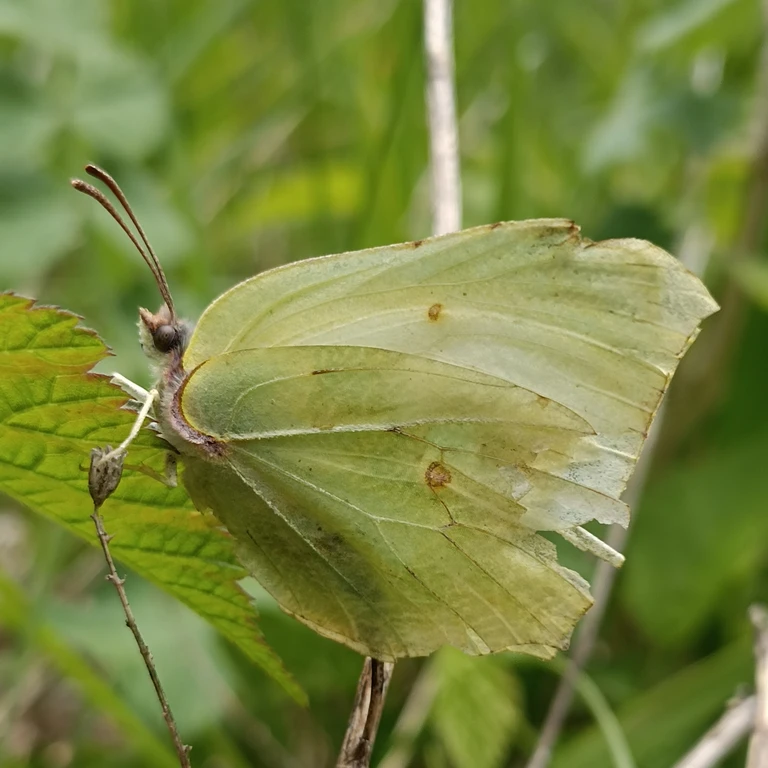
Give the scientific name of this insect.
Gonepteryx rhamni
